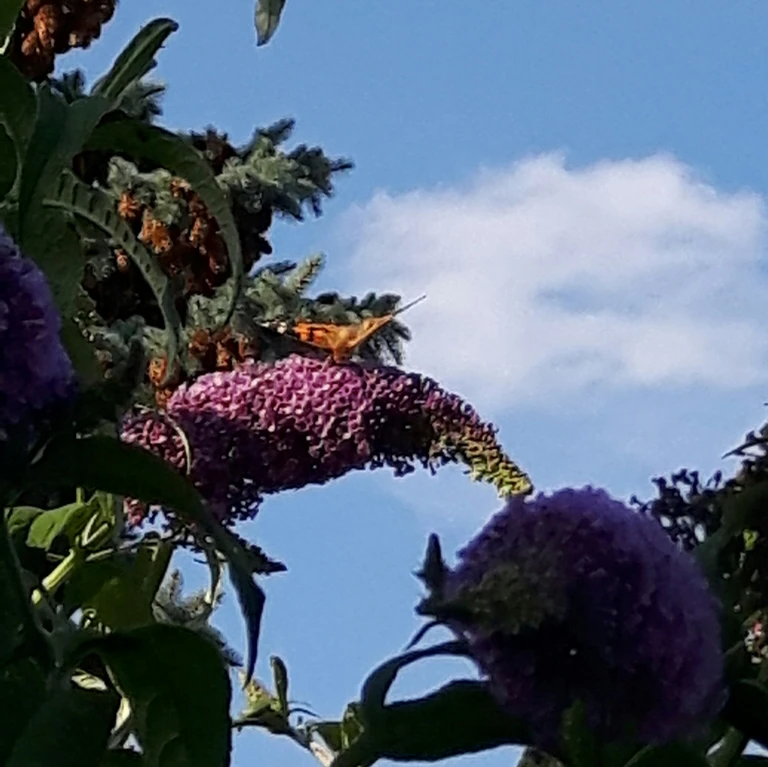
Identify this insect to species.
Vanessa cardui
